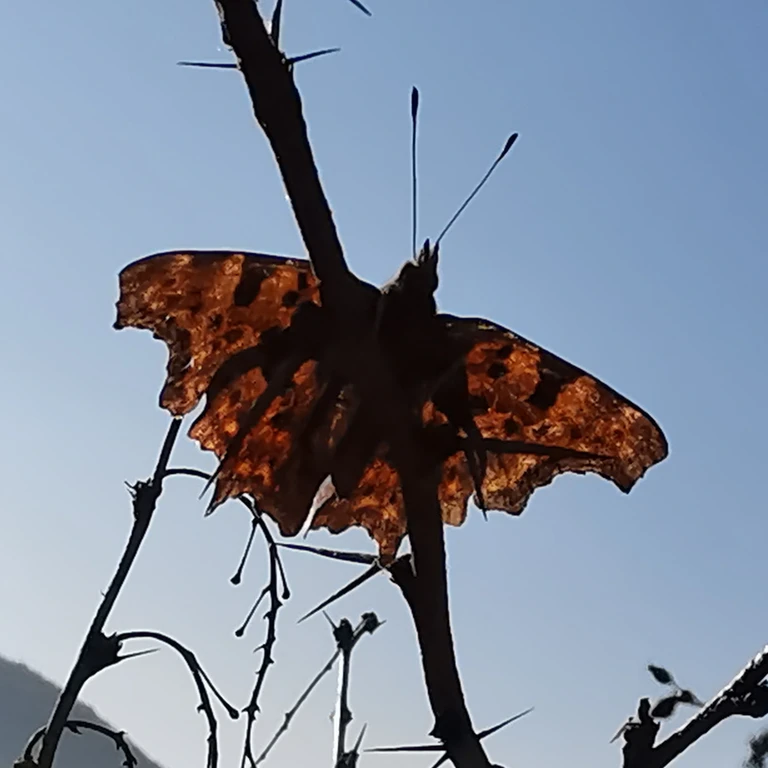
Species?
Polygonia c-album
